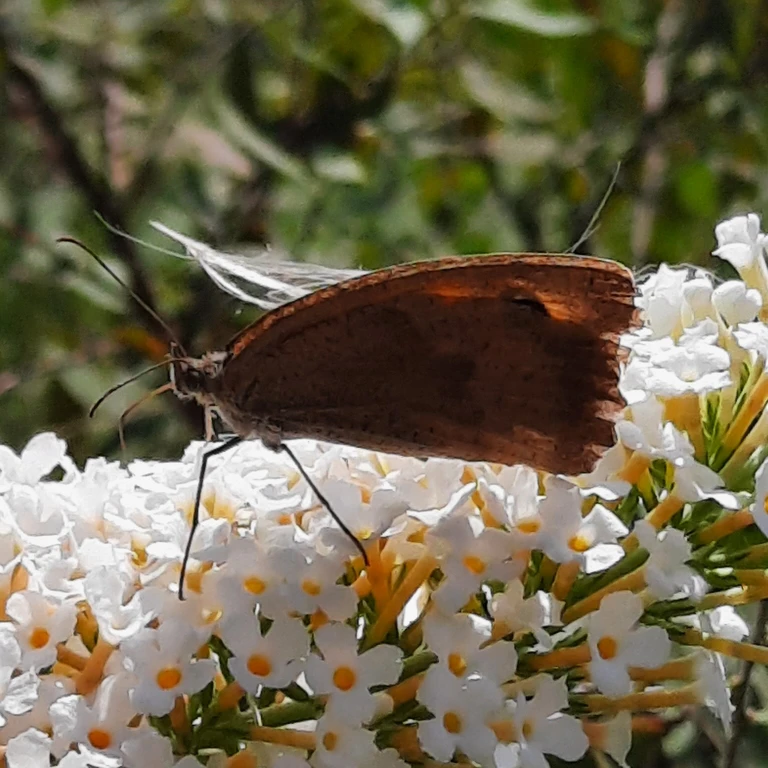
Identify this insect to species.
Maniola jurtina
